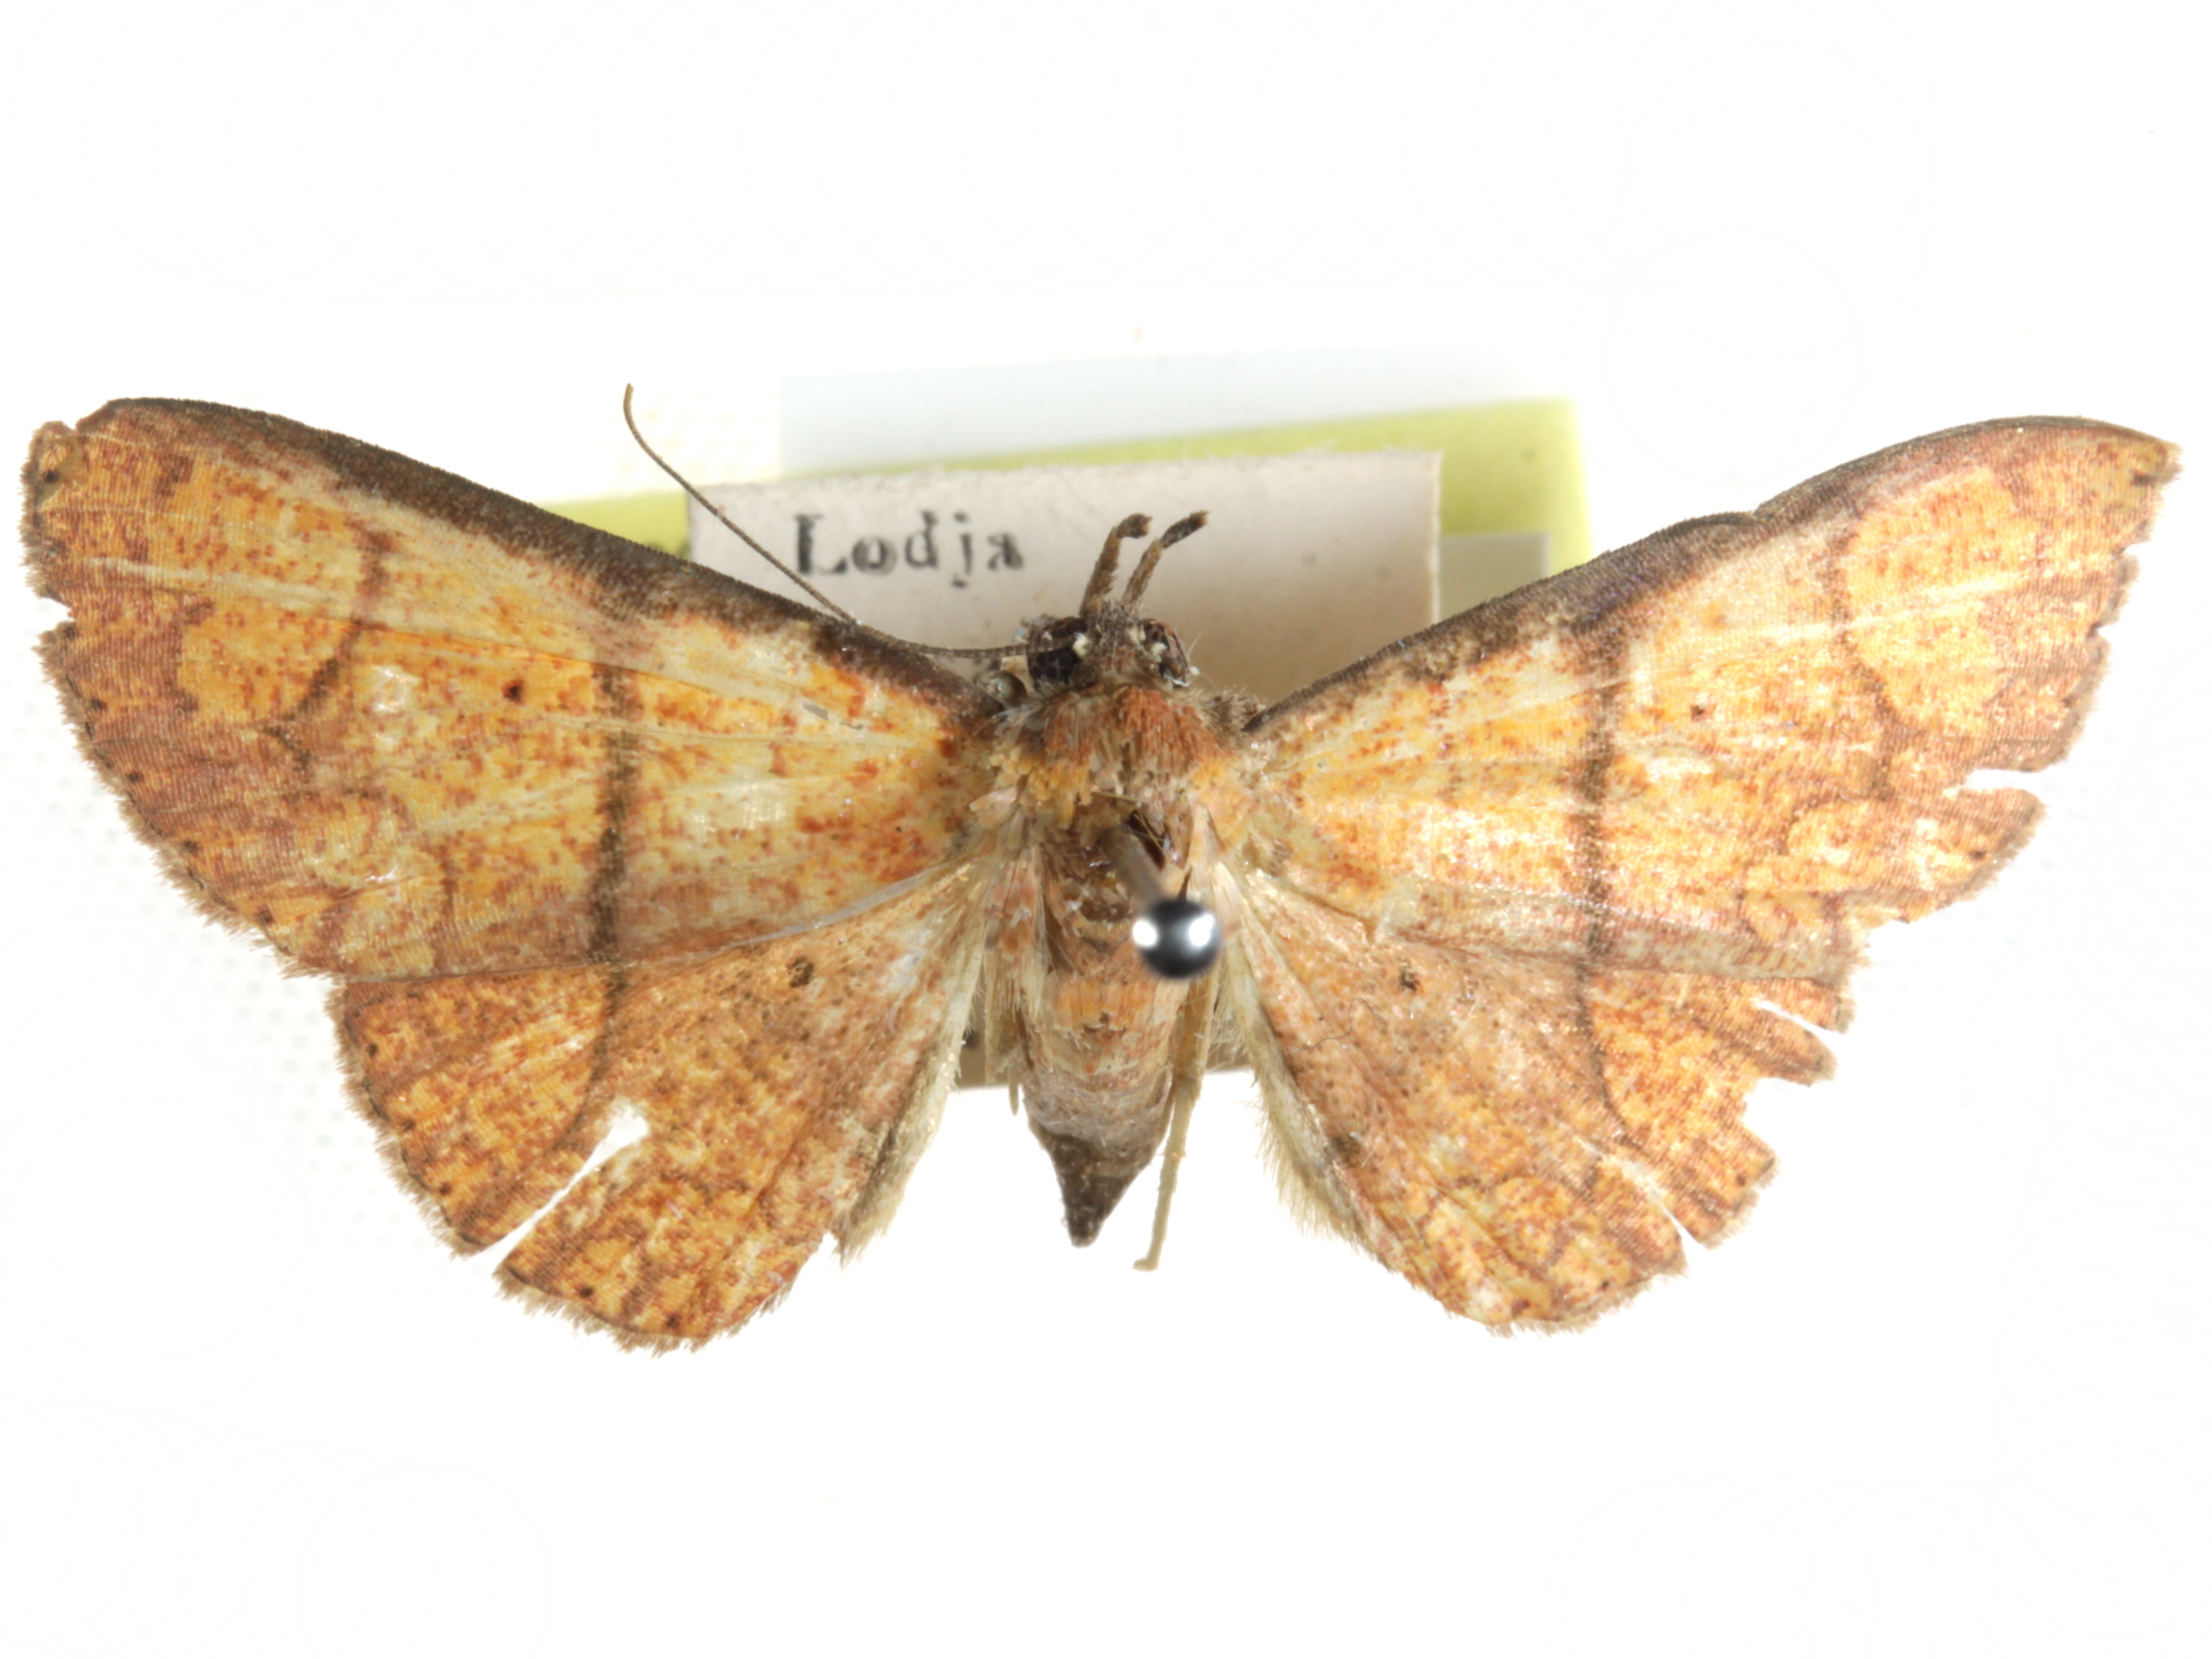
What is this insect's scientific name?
Phlogochroa haematoessa
